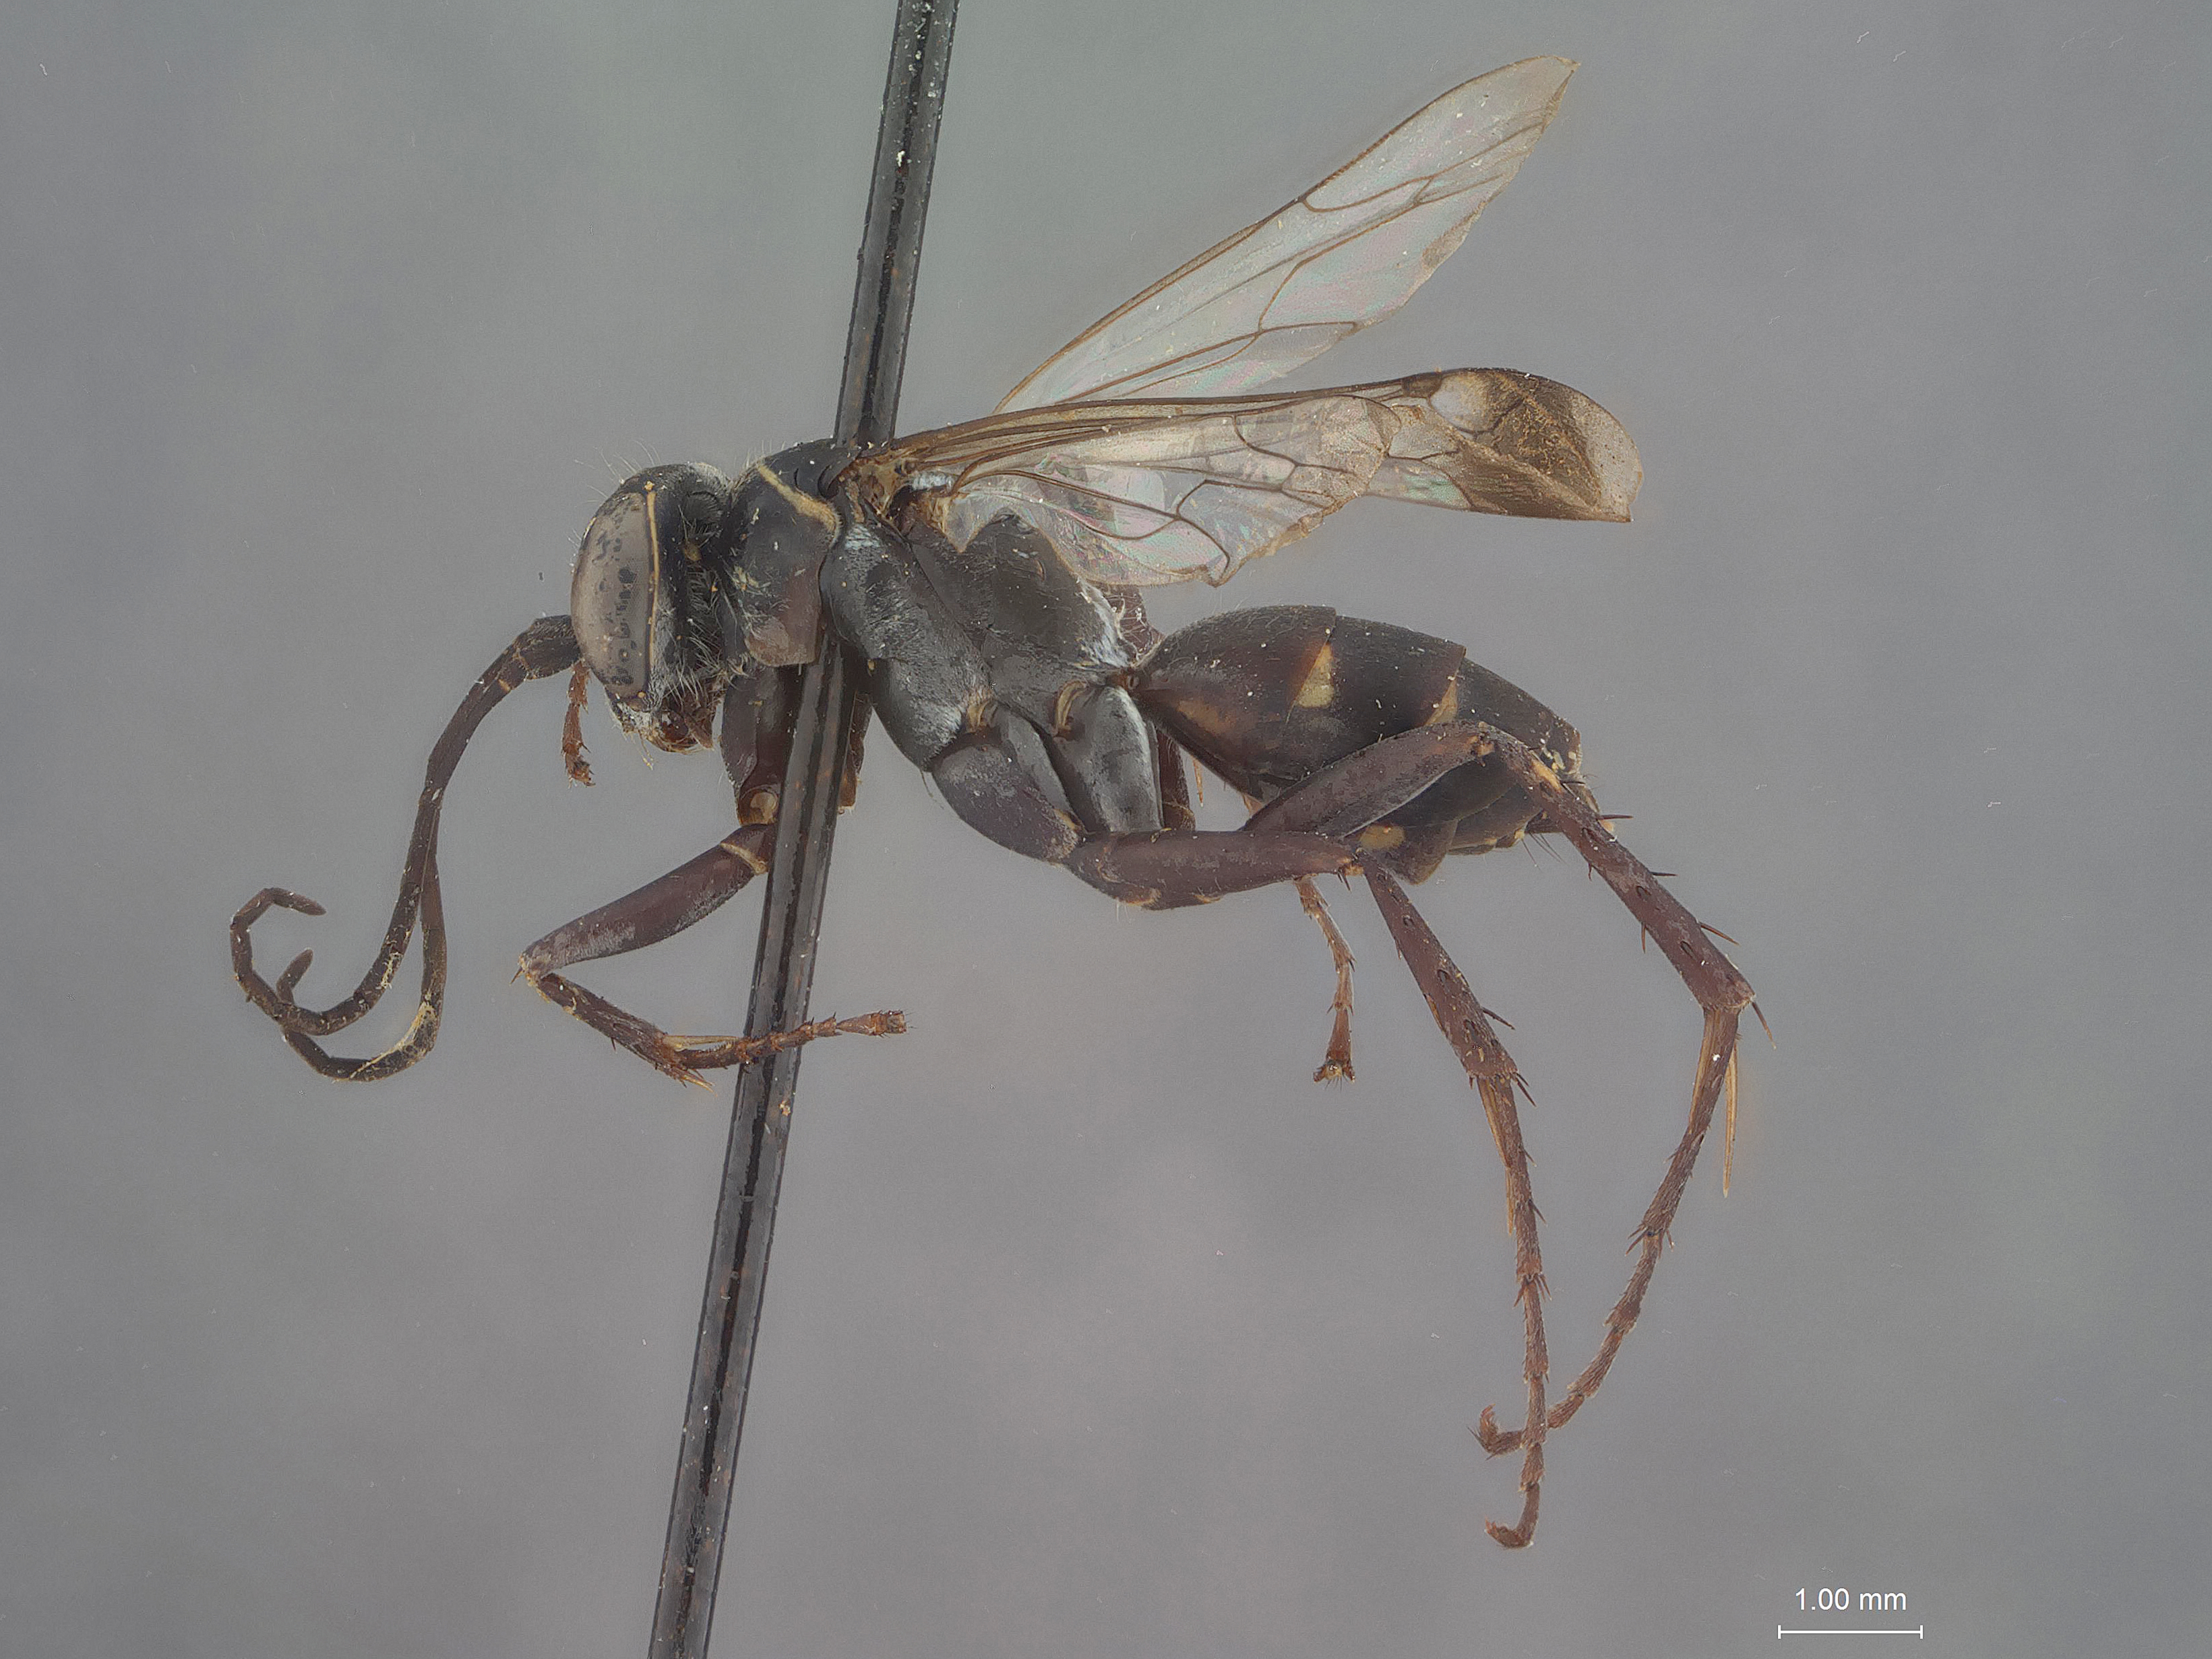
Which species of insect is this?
Episyron bakeri
